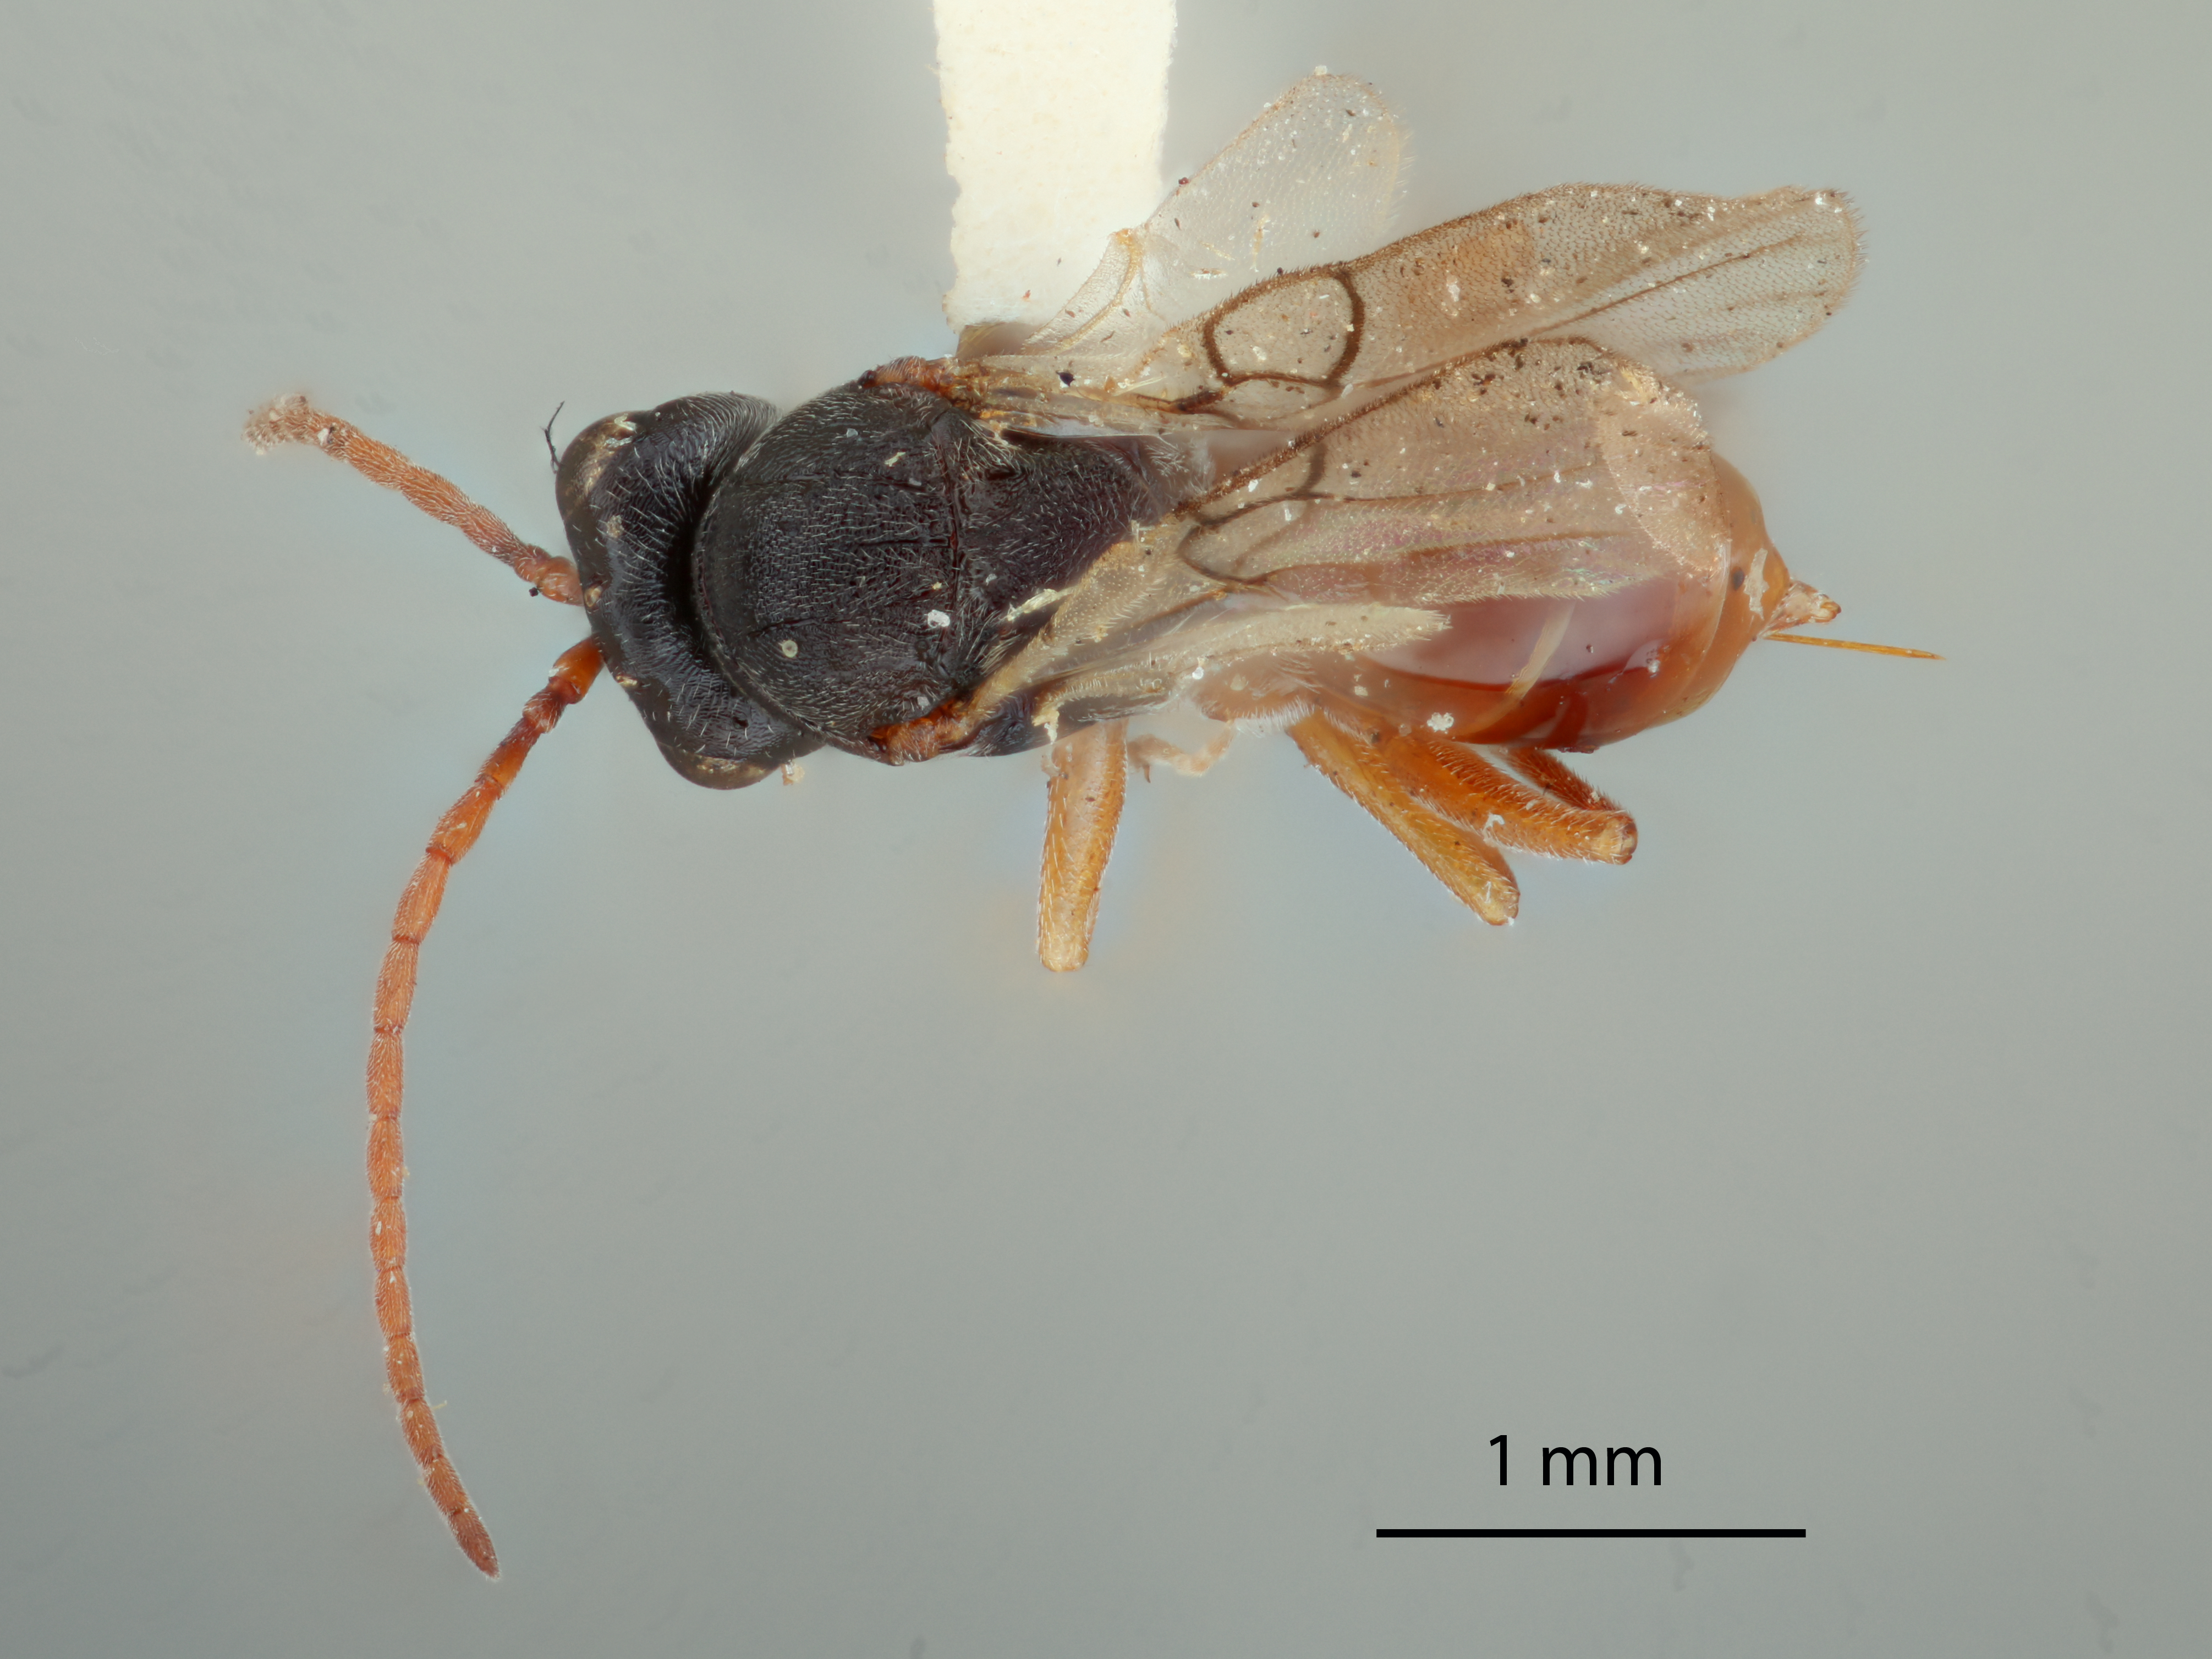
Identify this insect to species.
Aulacidea solidaginis
